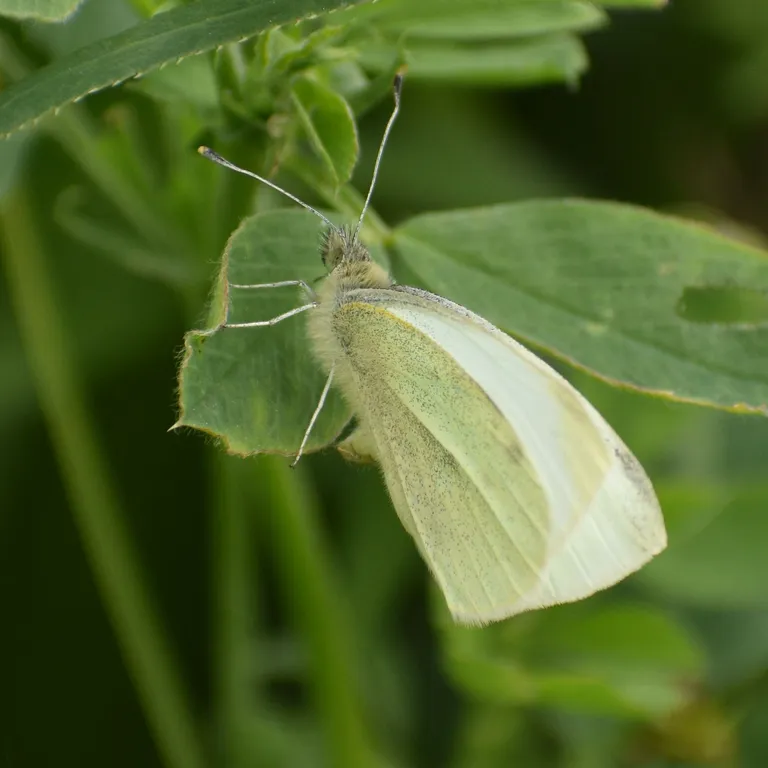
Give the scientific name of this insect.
Pieris rapae
